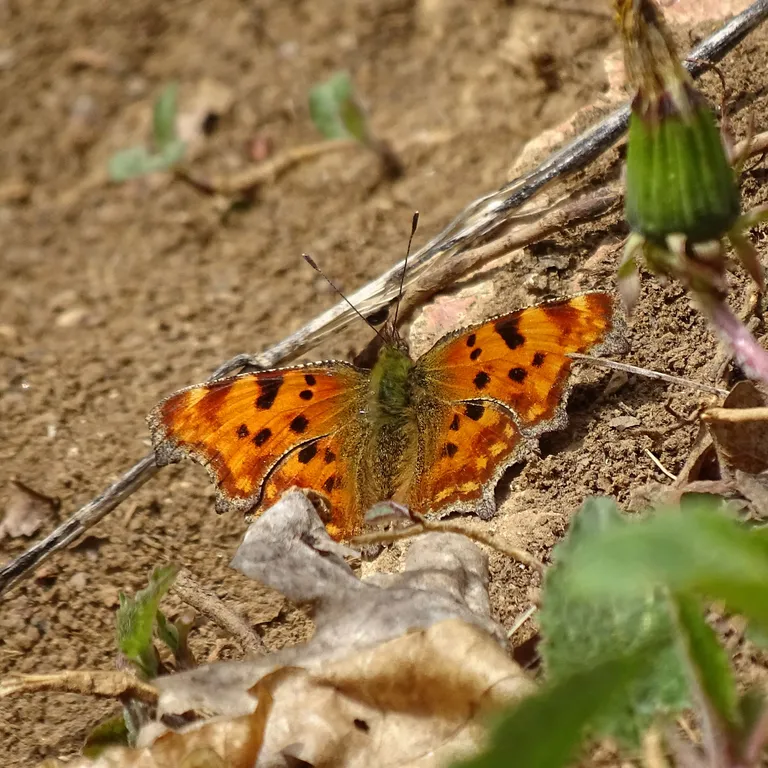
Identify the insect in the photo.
Polygonia c-album
